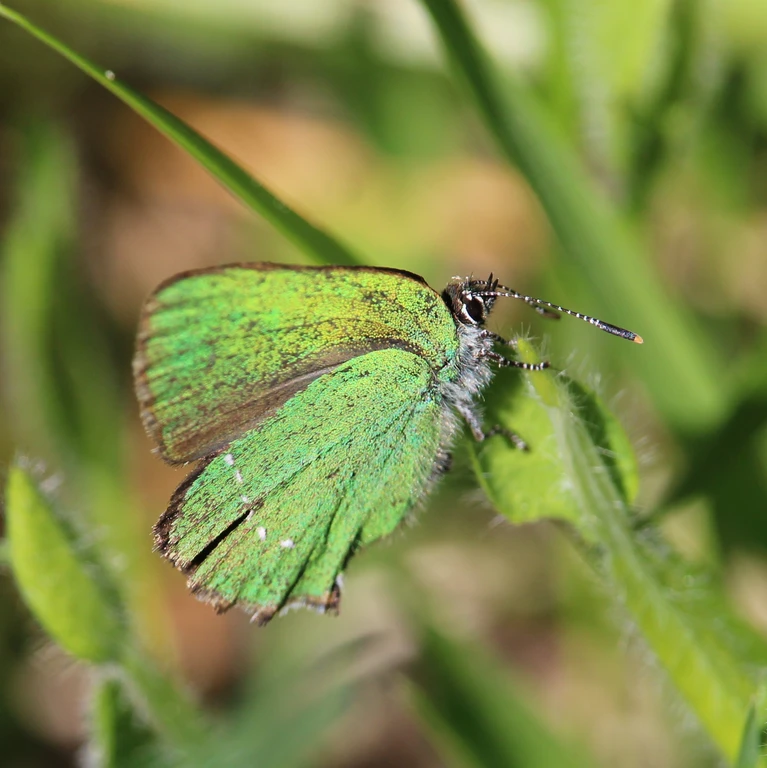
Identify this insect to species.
Callophrys rubi
